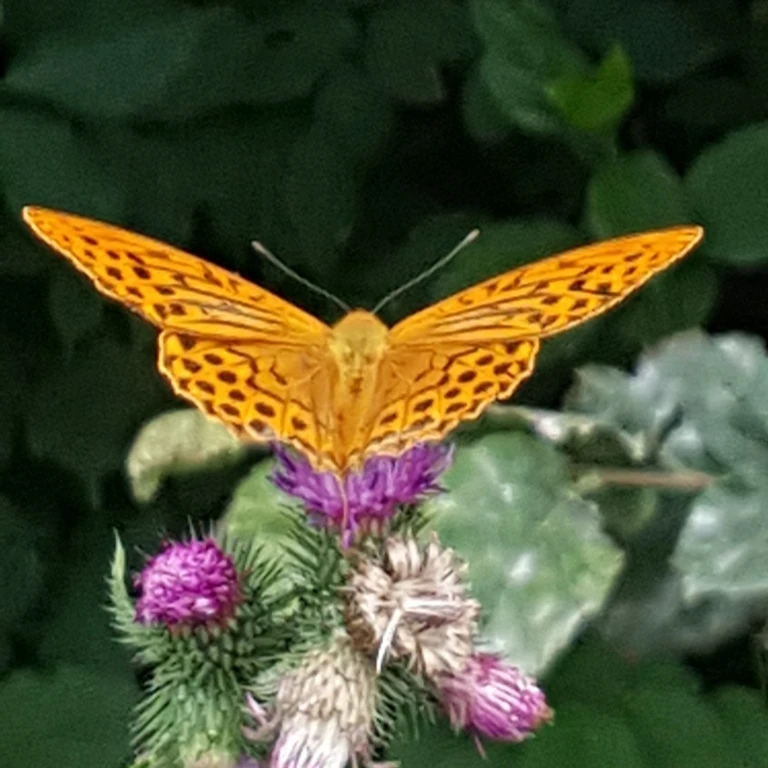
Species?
Argynnis paphia
